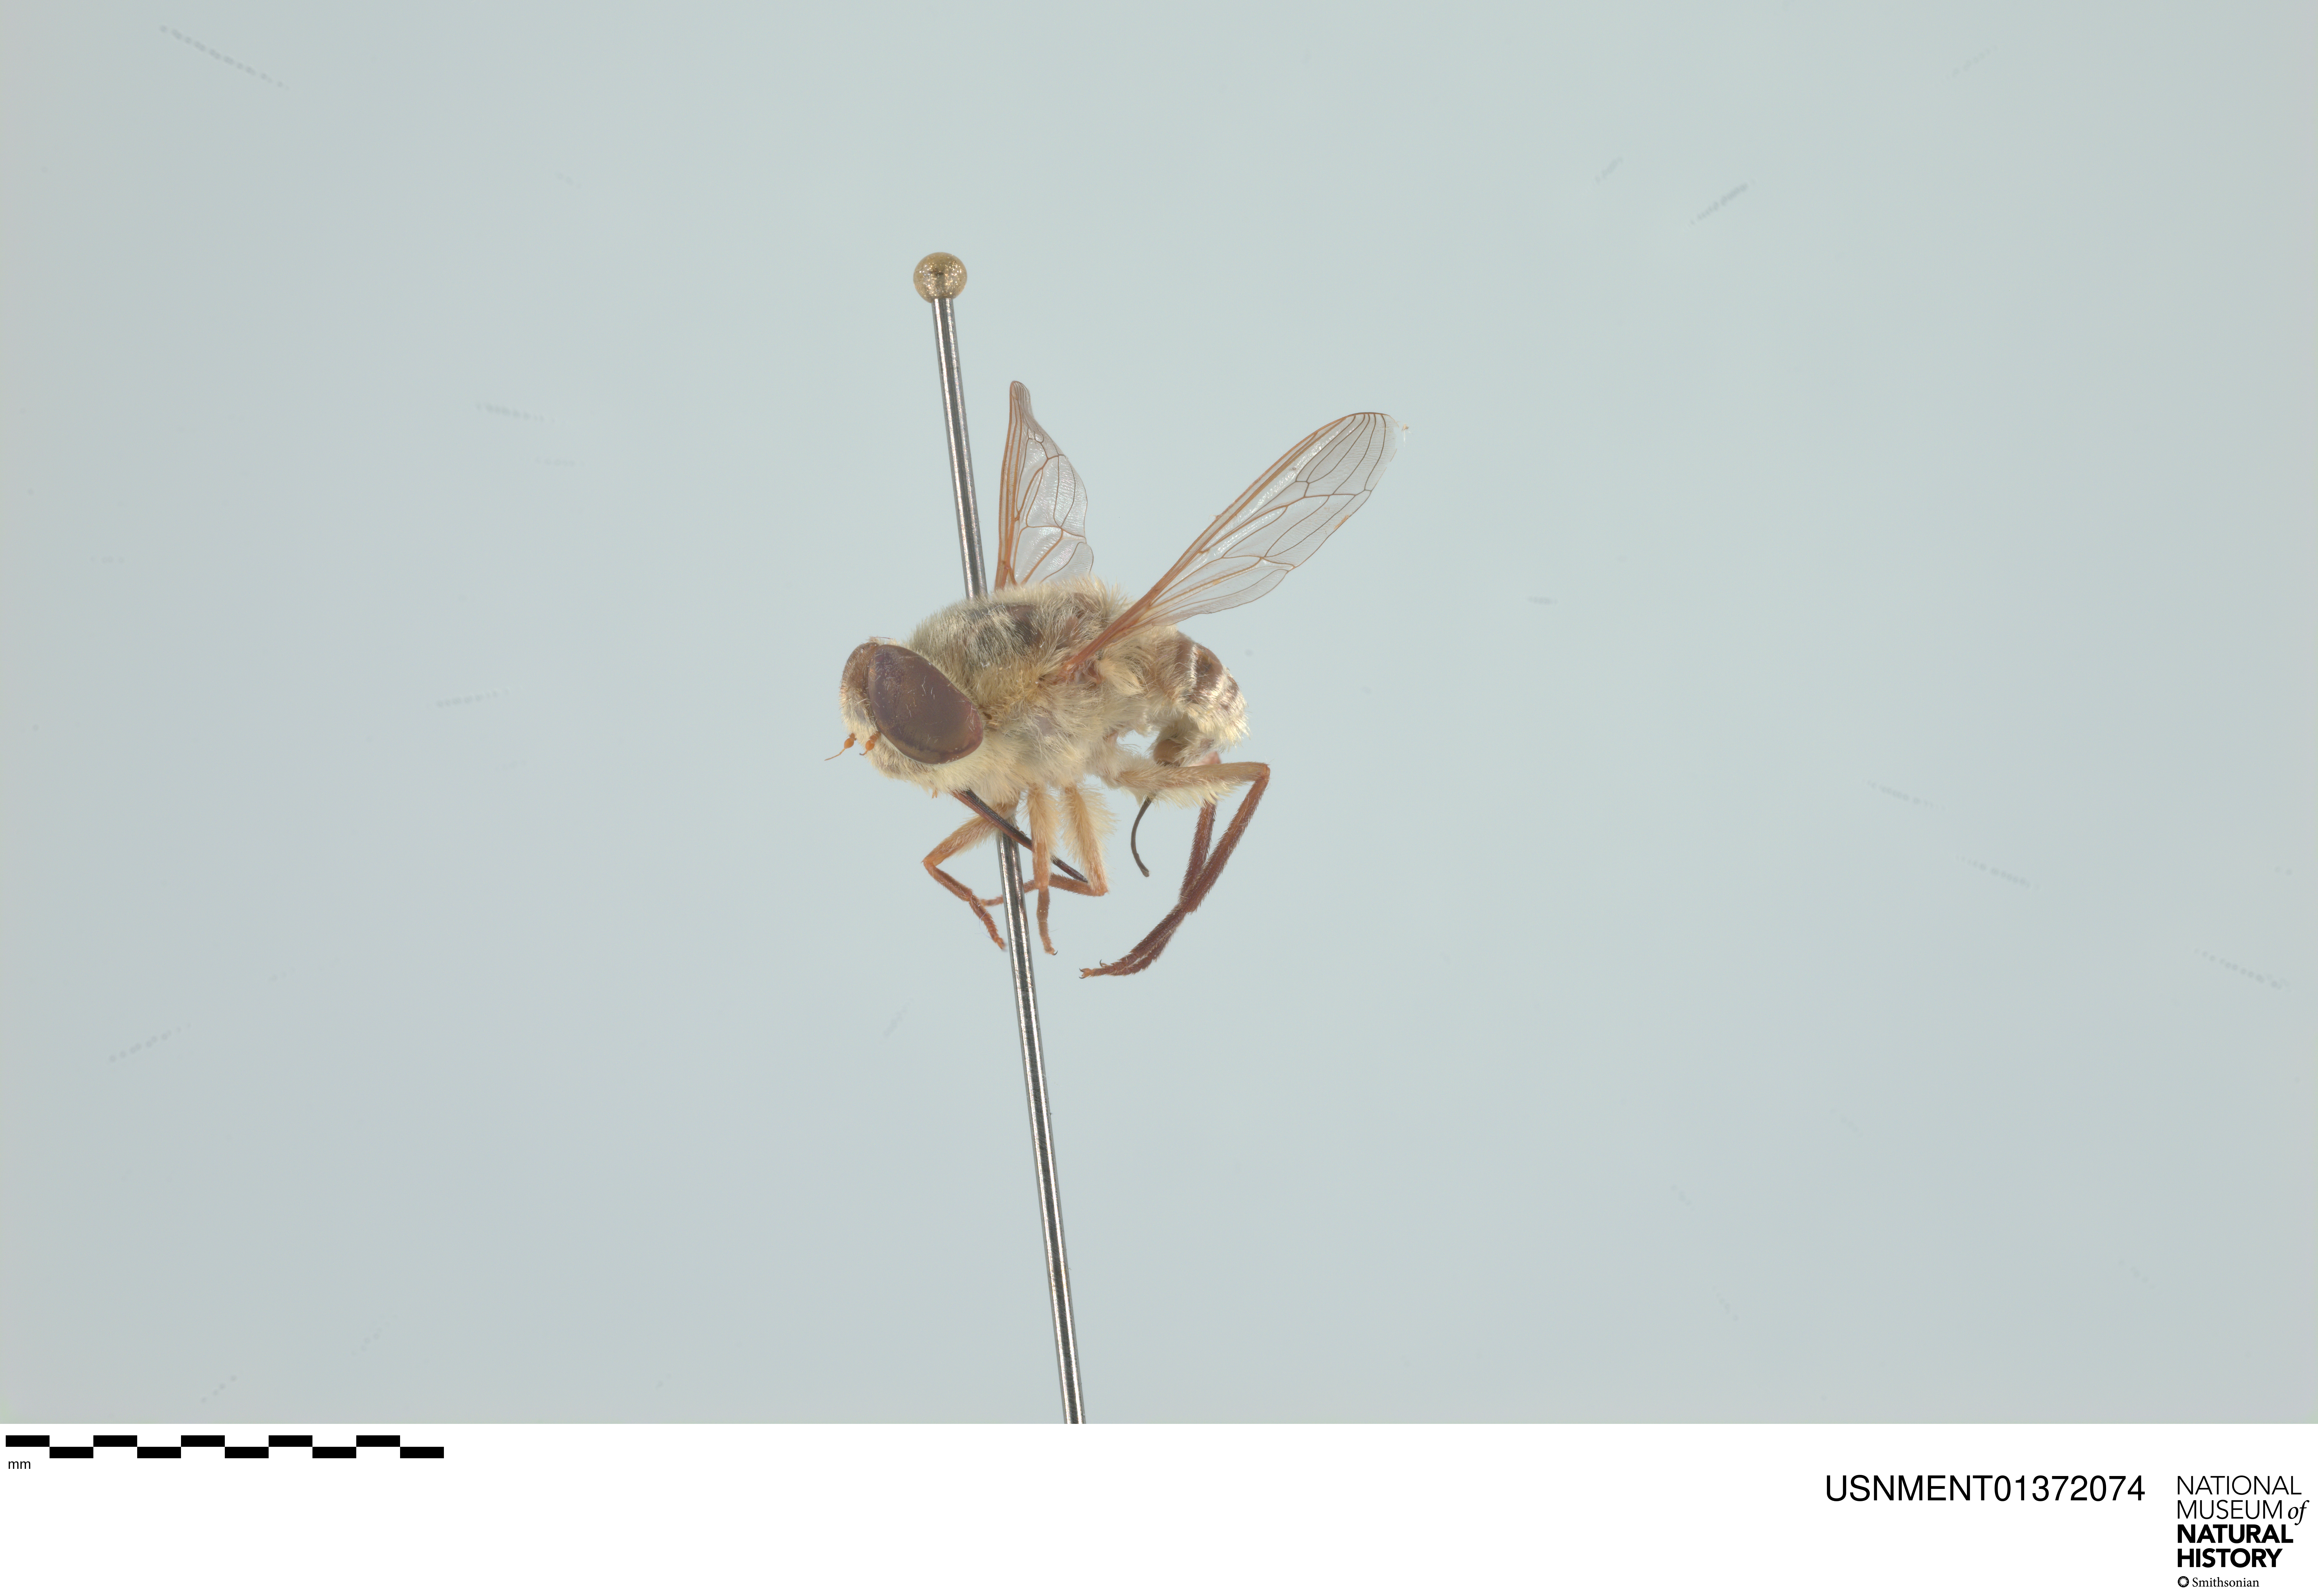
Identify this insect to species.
Neorhynchocephalus volaticus
